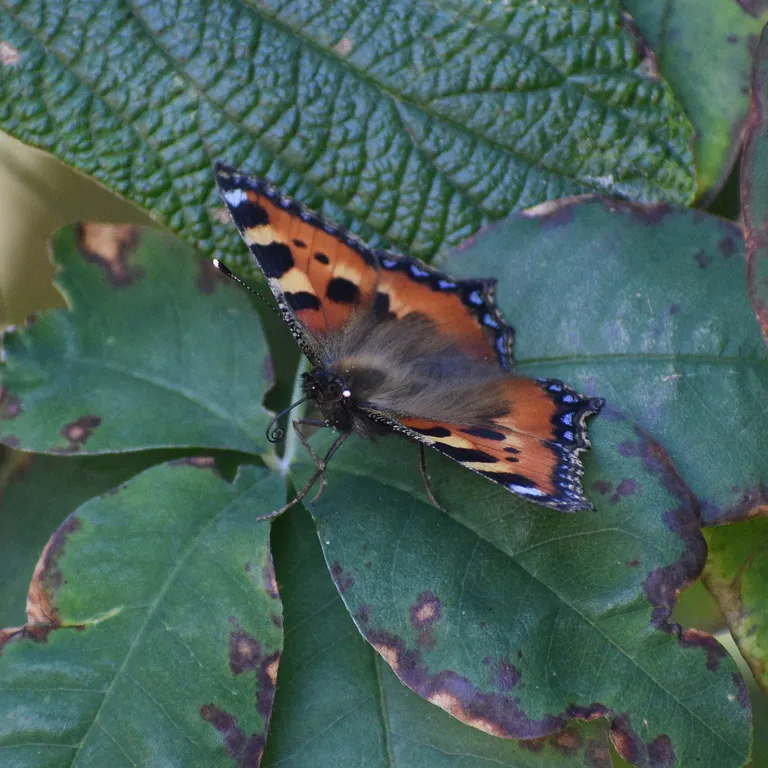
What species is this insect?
Aglais urticae
